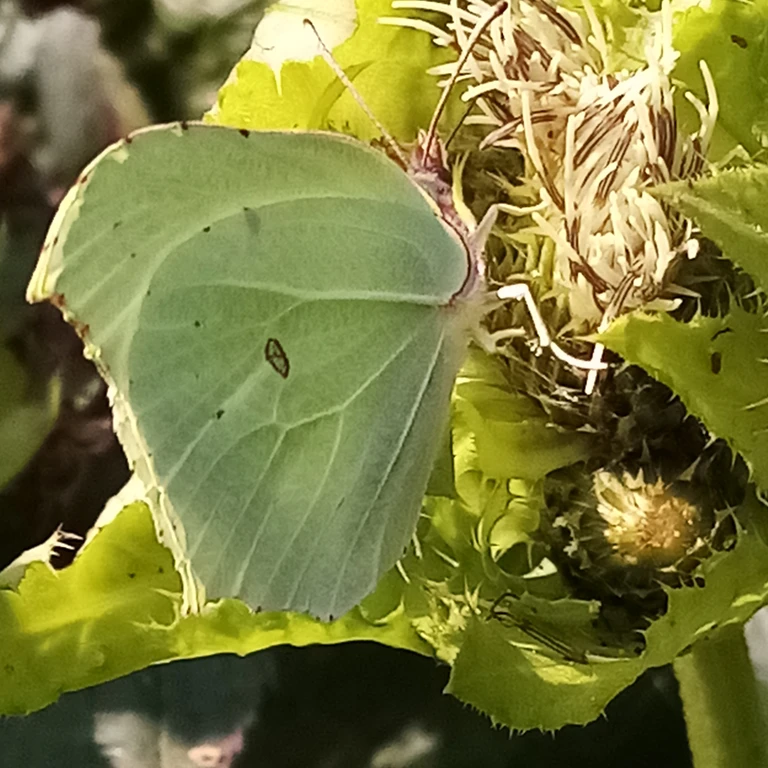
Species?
Gonepteryx rhamni
